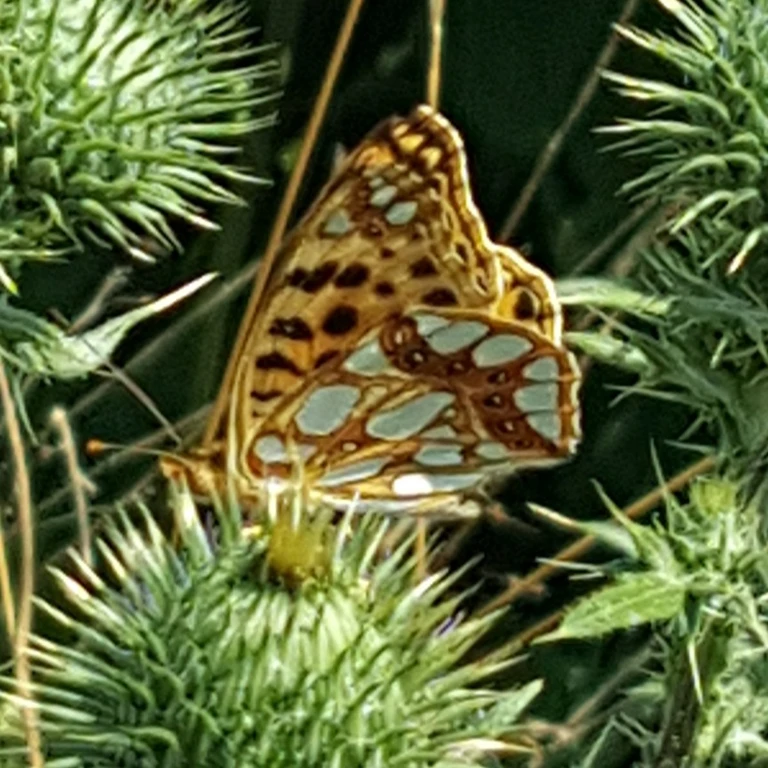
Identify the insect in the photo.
Issoria lathonia
